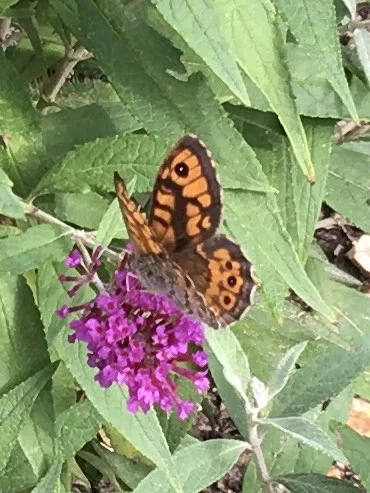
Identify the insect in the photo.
Lasiommata megera (also Pararge megera)
